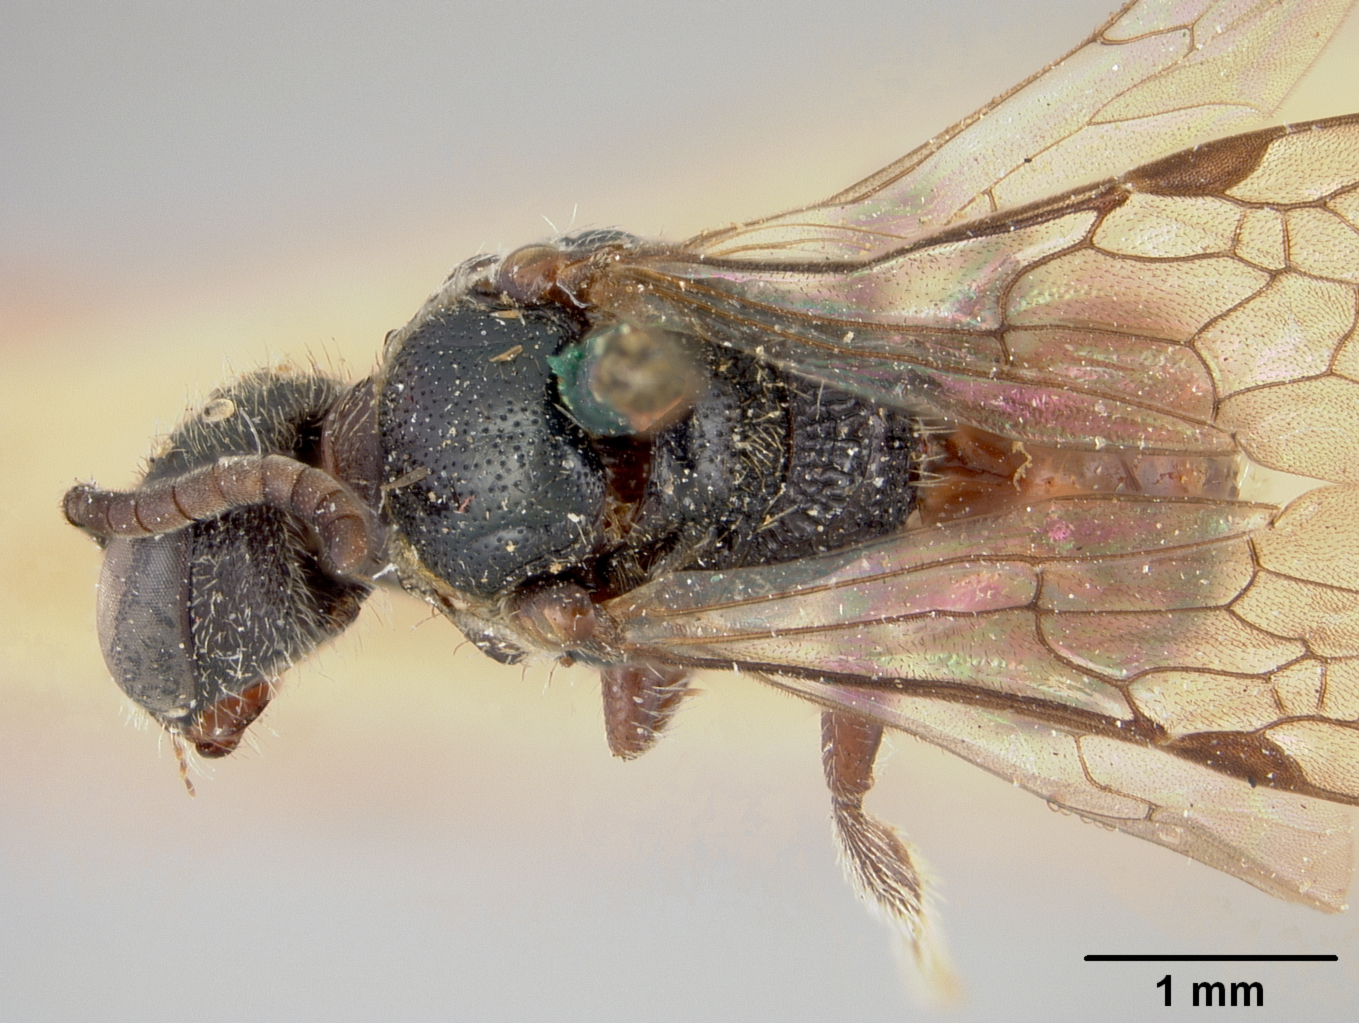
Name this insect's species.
Sphecodes levis
